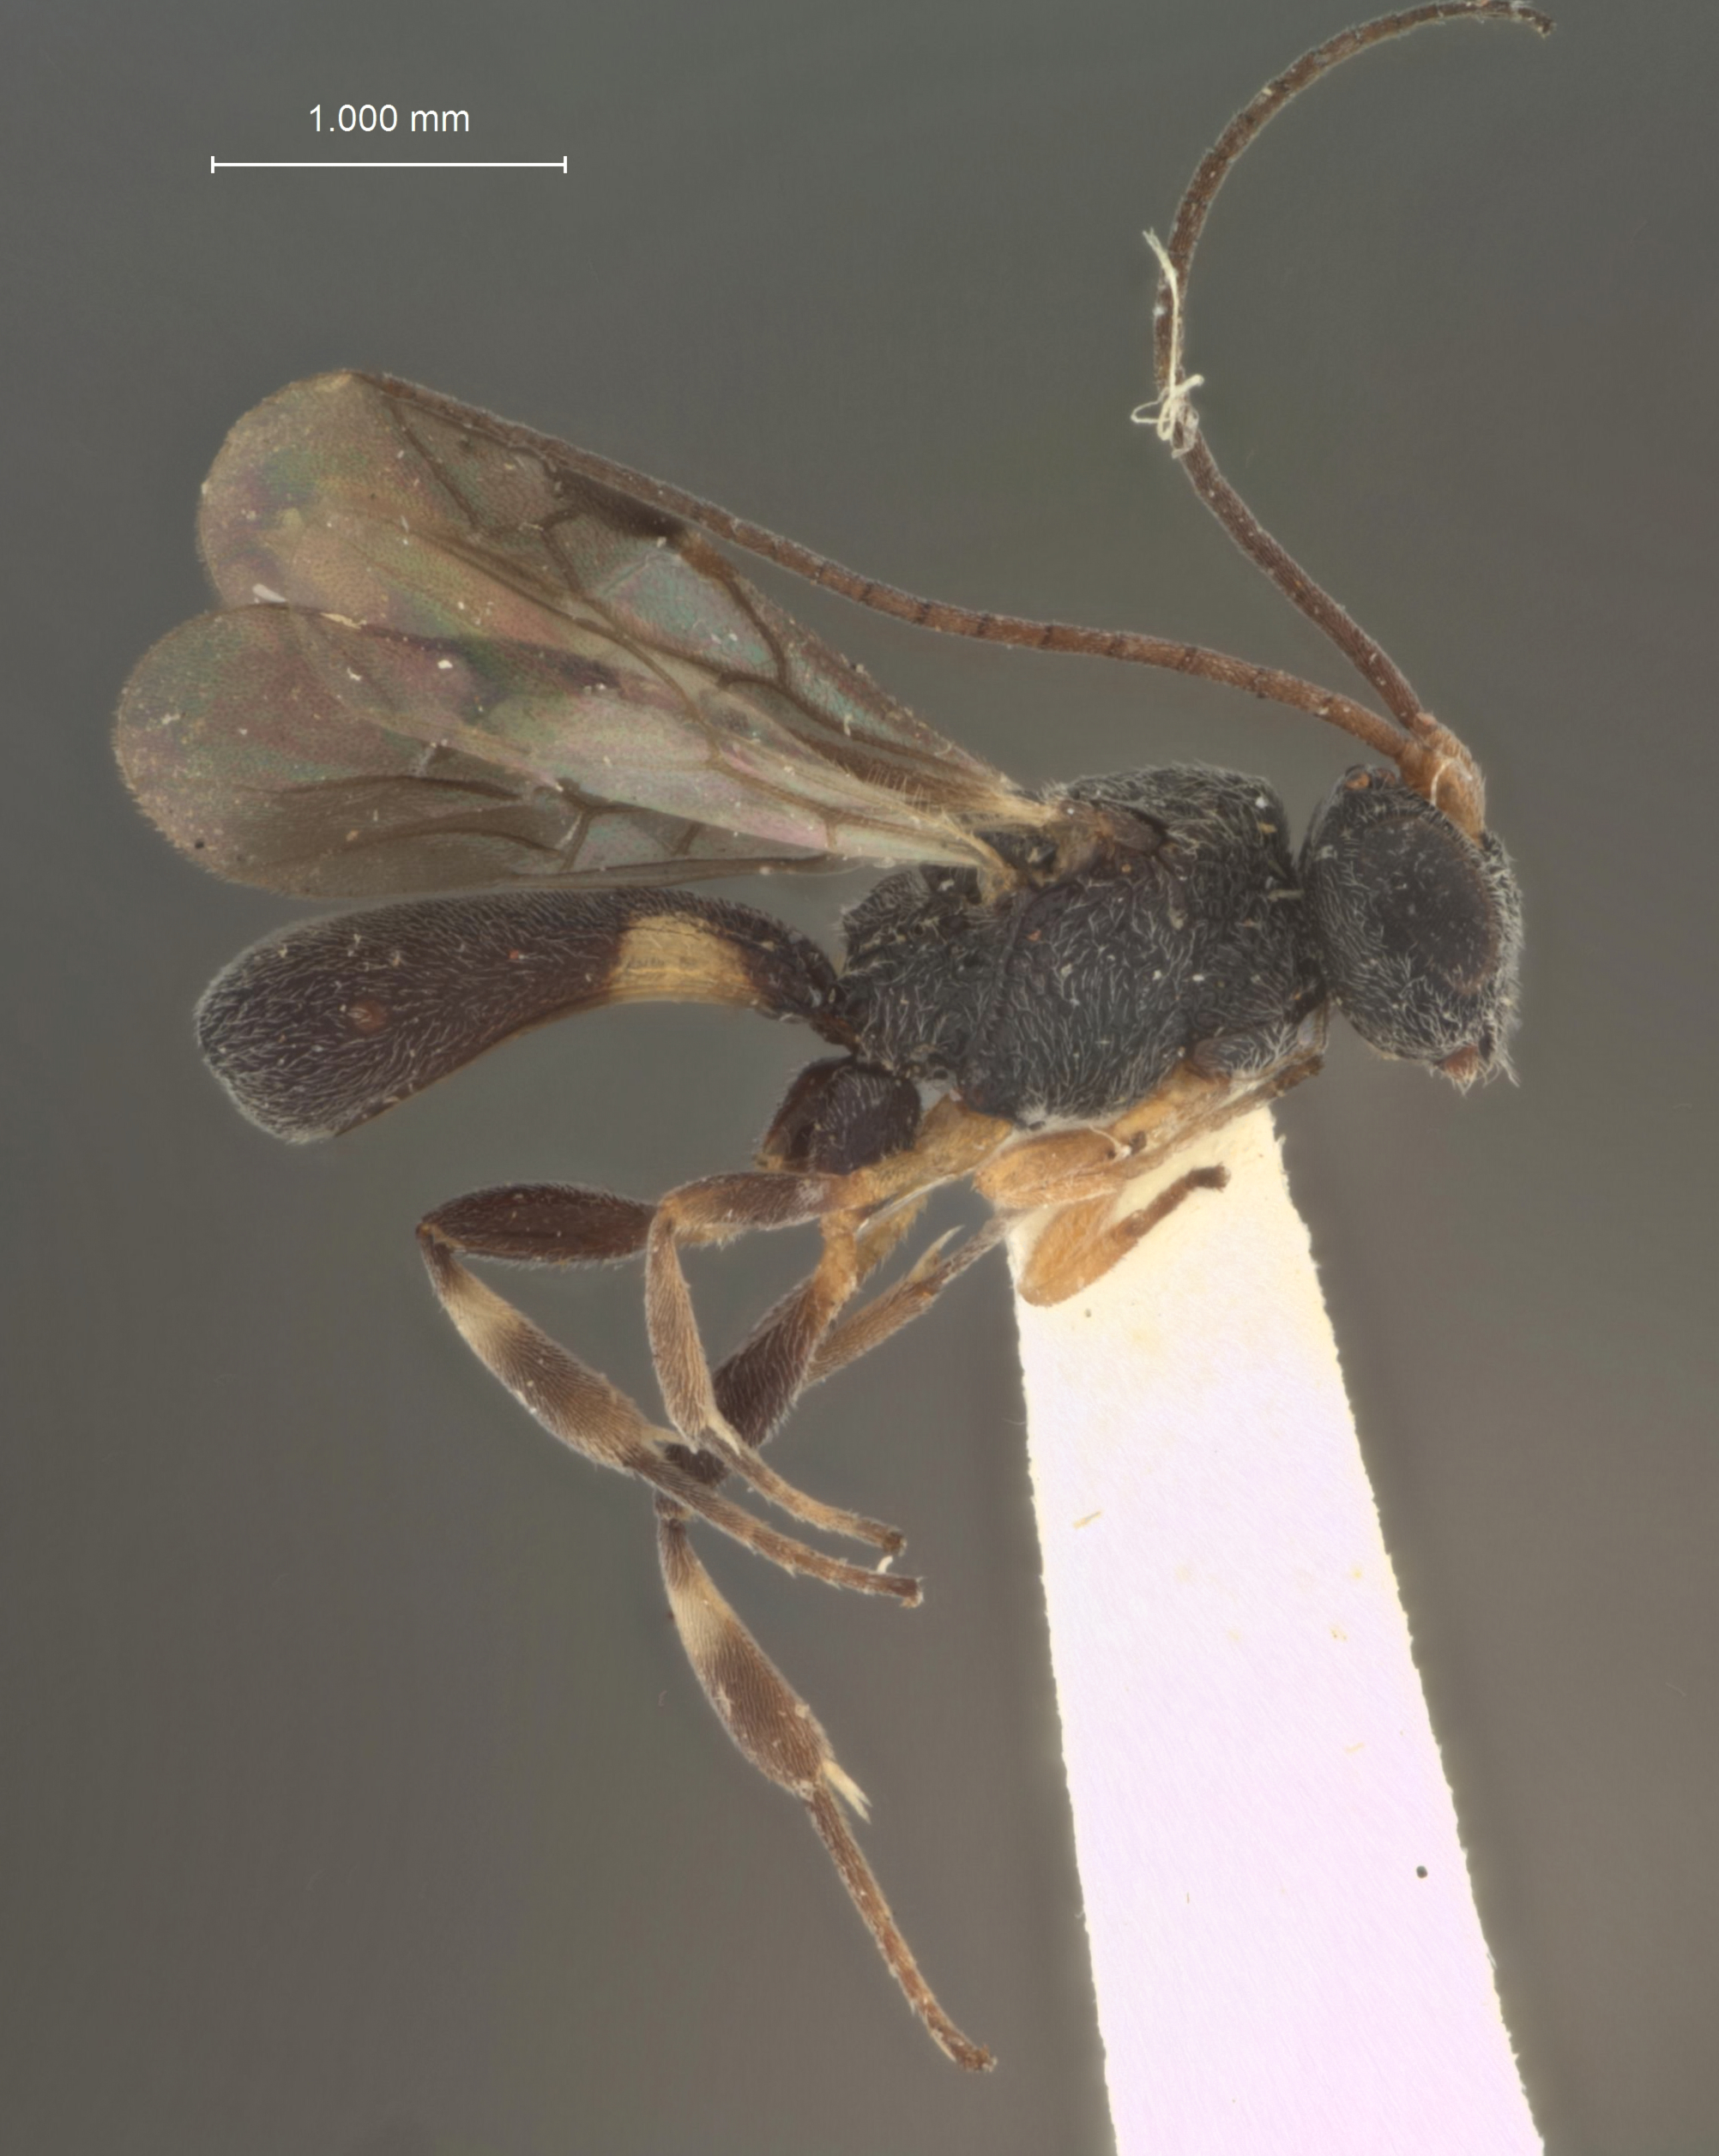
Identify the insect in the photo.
Chelonus busckiella
